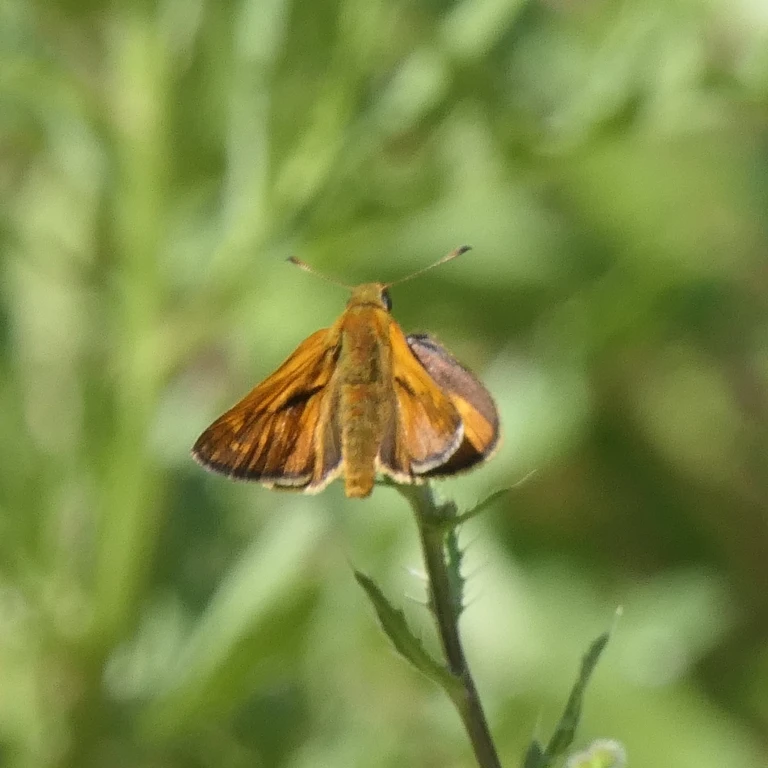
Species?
Ochlodes sylvanus (also Ochlodes venata)
